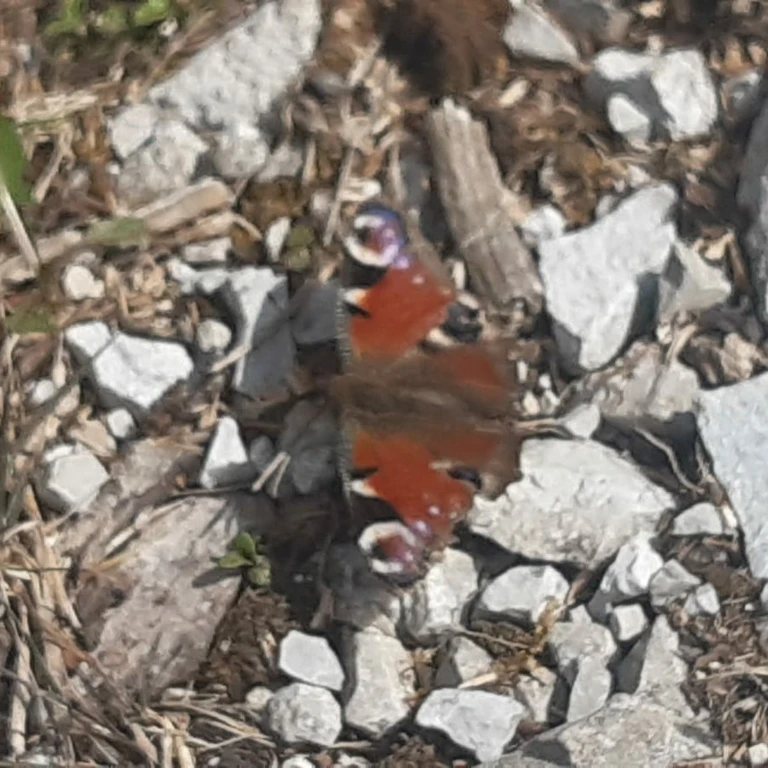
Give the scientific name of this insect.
Aglais io
